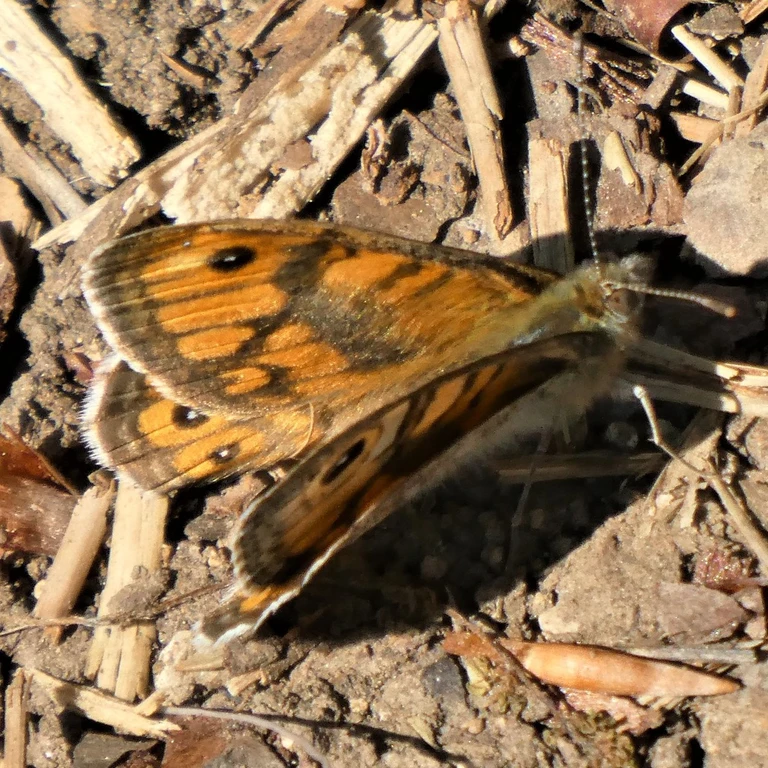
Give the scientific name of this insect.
Lasiommata megera (also Pararge megera)
